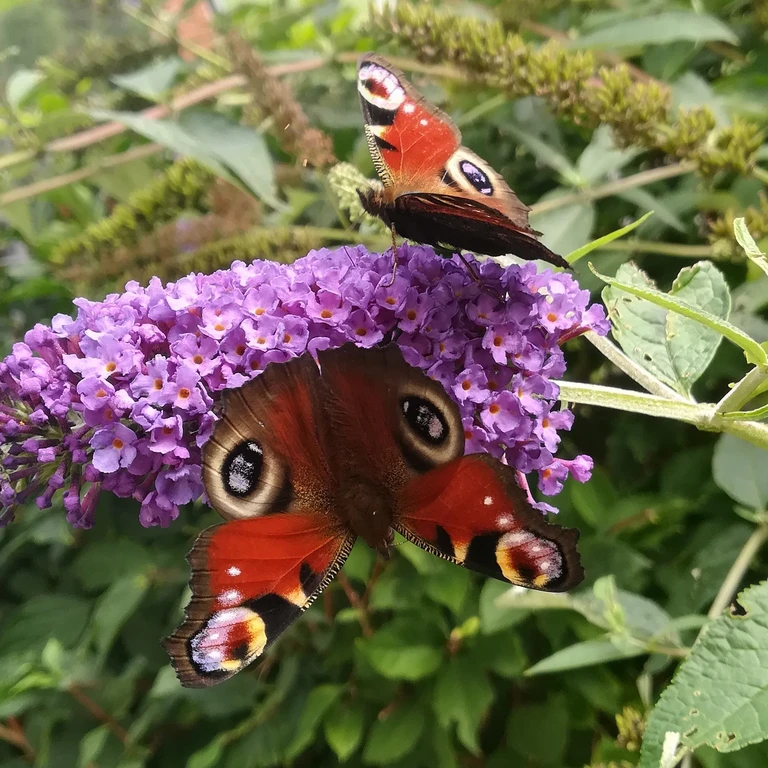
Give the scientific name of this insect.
Aglais io
